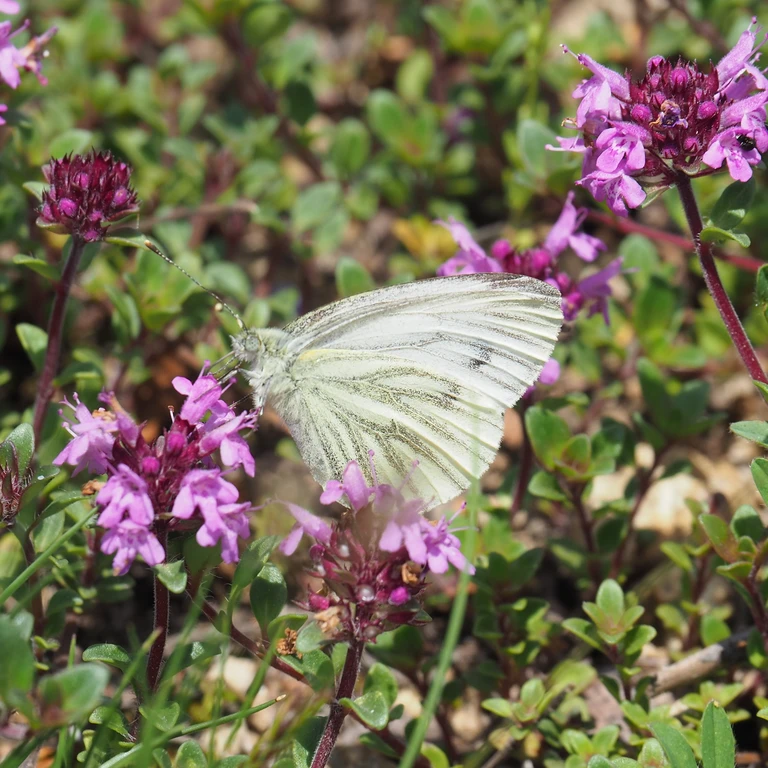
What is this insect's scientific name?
Pieris napi
